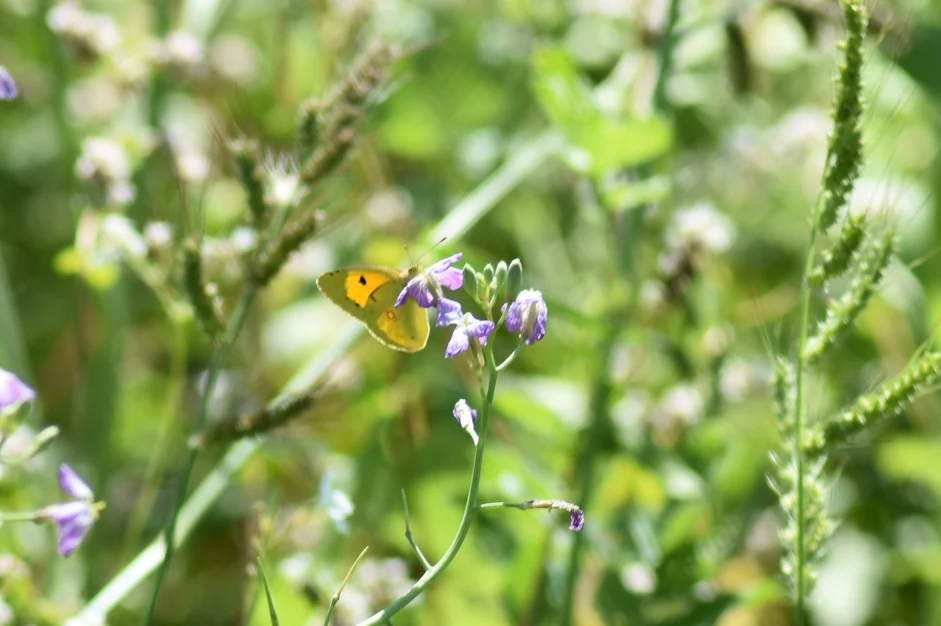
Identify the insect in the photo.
Colias croceus
